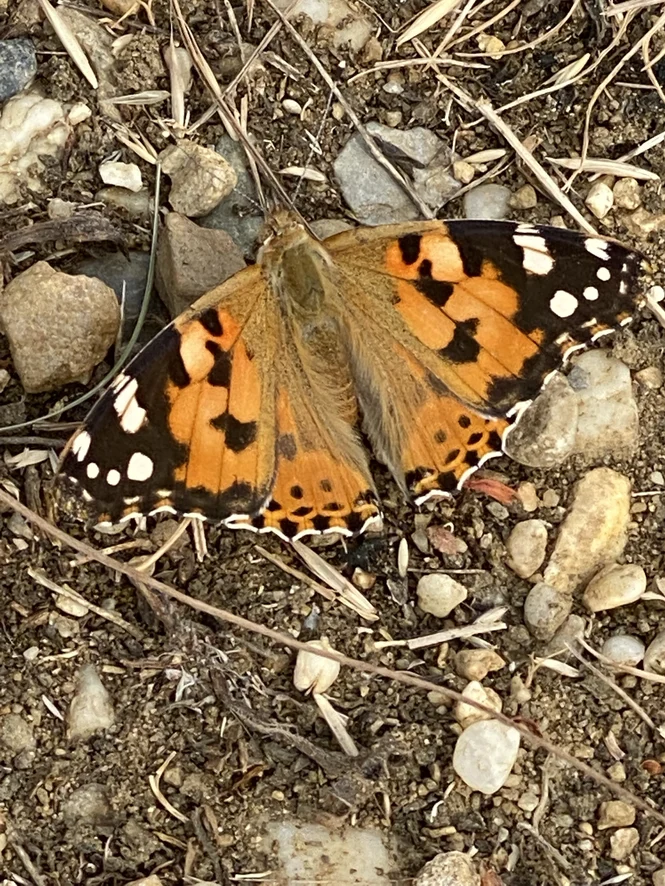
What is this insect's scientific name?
Vanessa cardui
